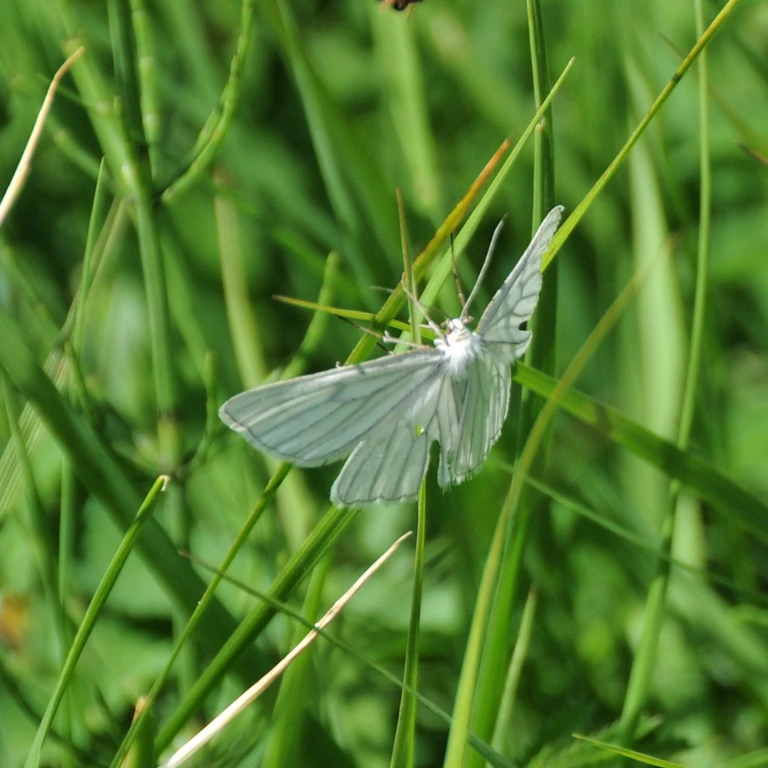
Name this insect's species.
Siona lineata
